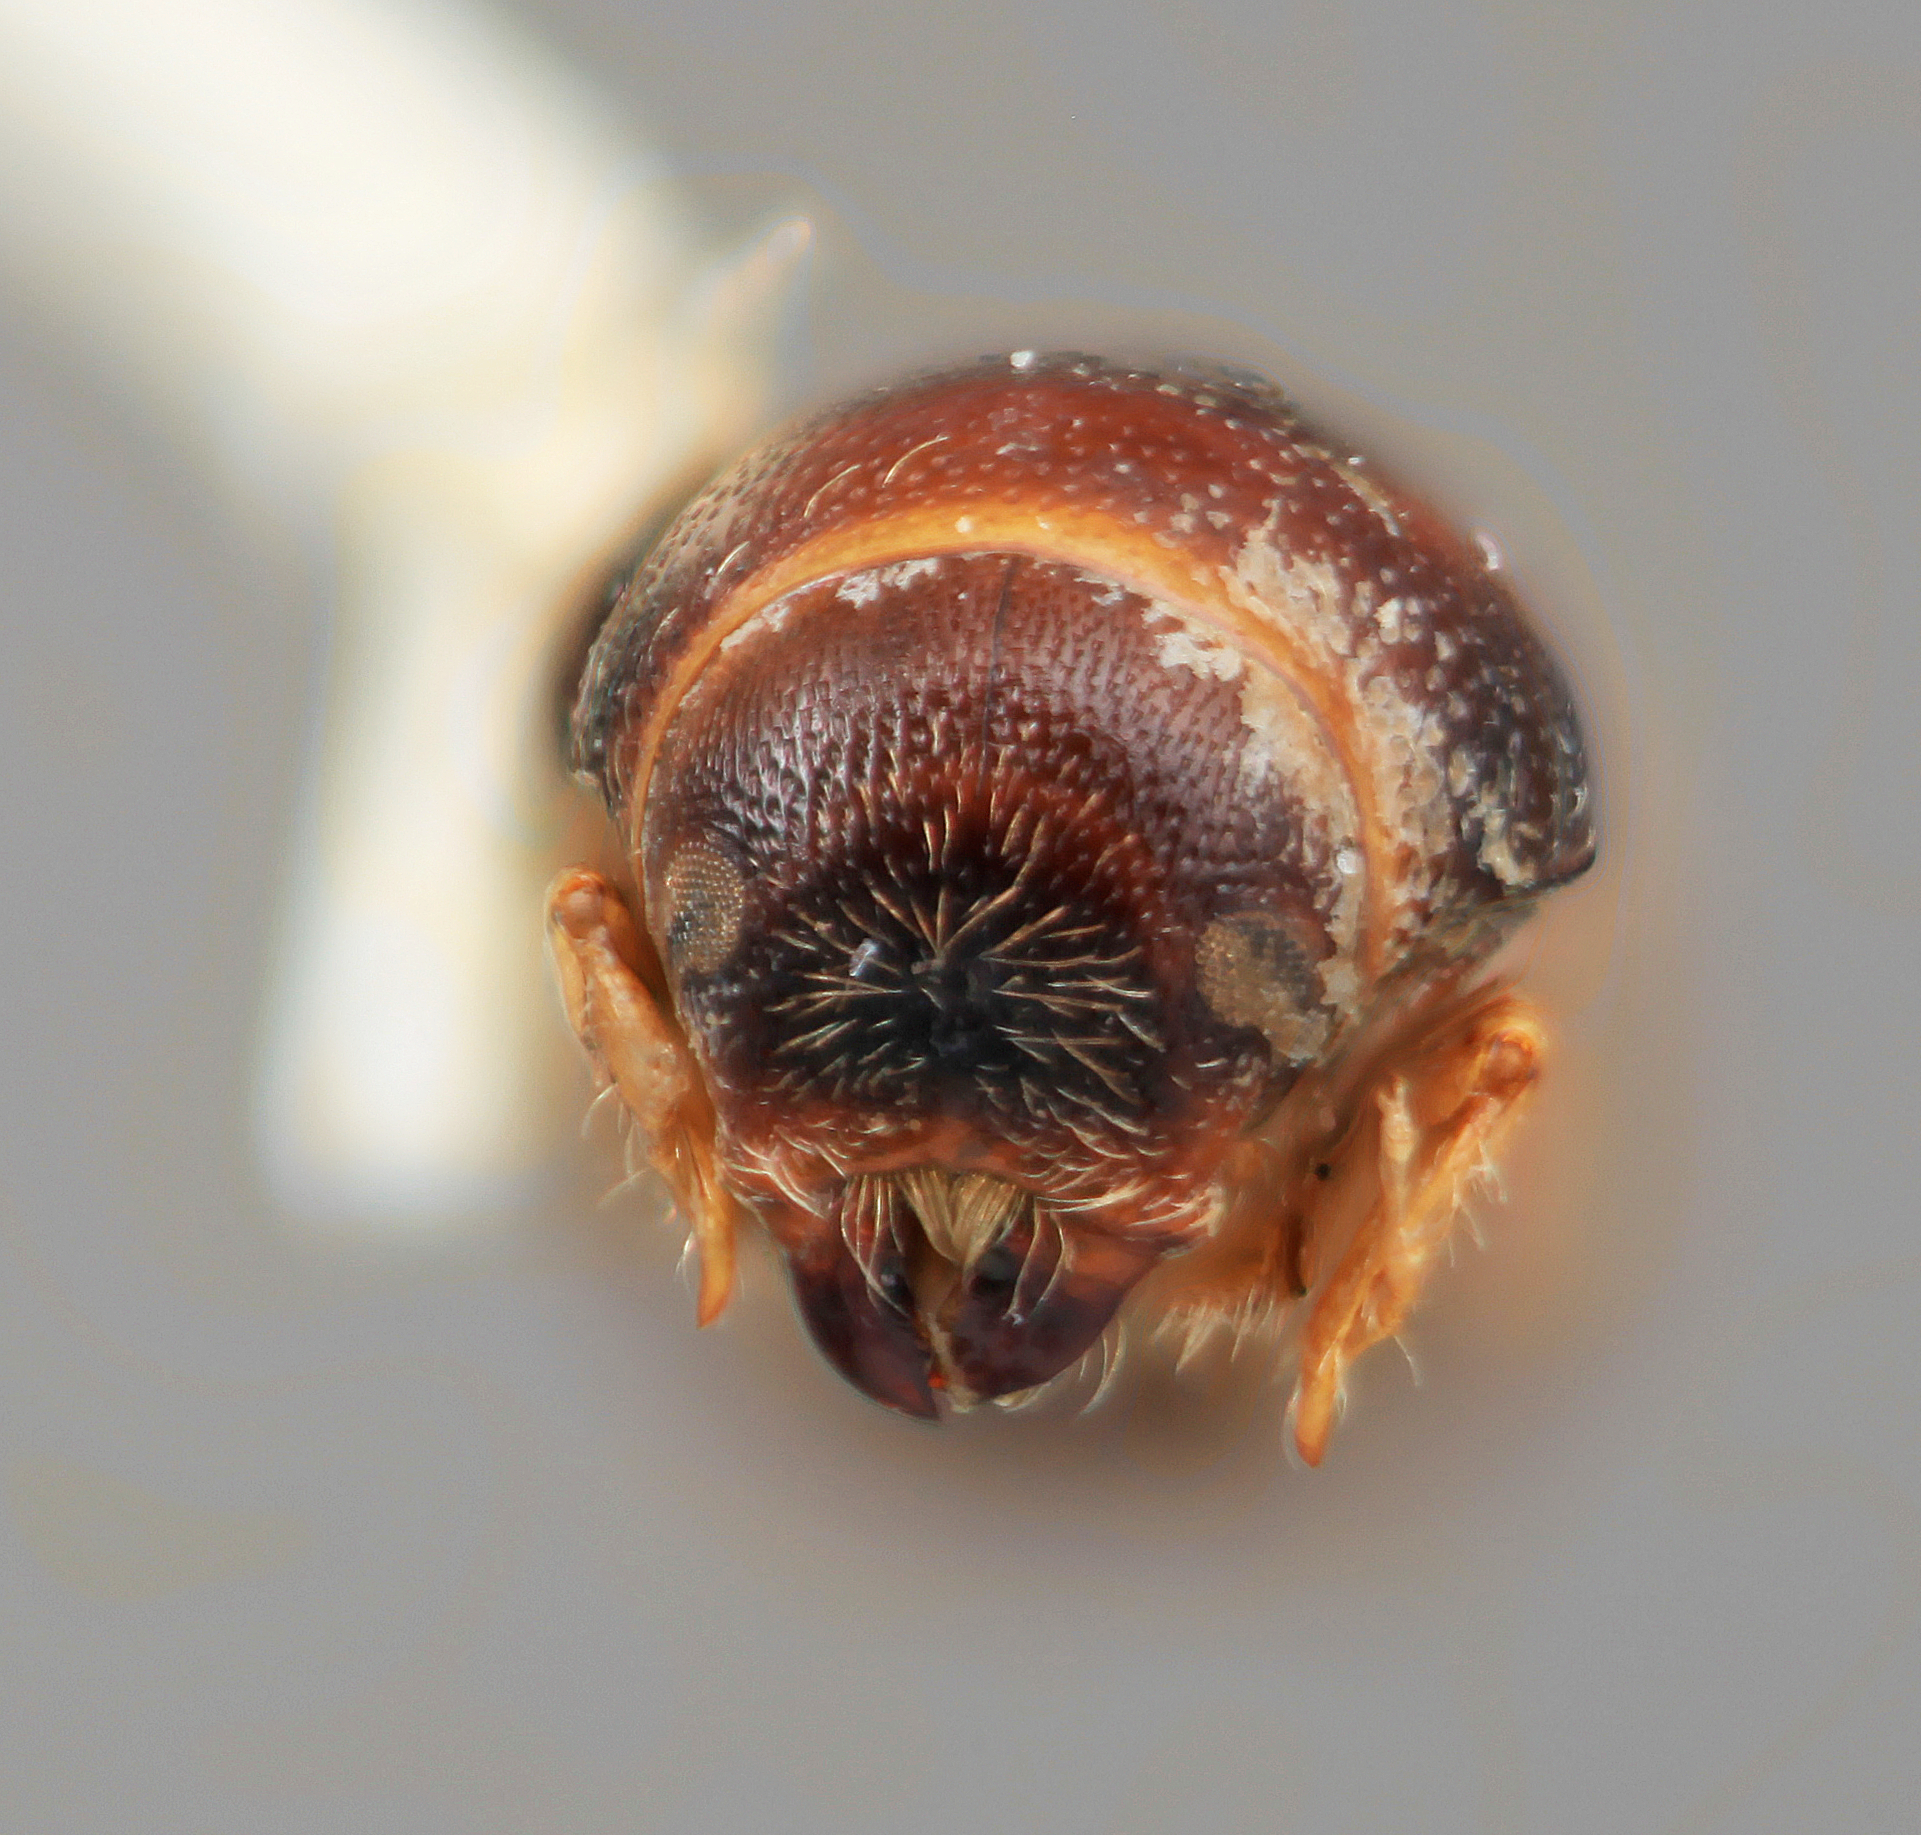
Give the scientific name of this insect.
Scolytus torulus (also Scolytodes torulus)
